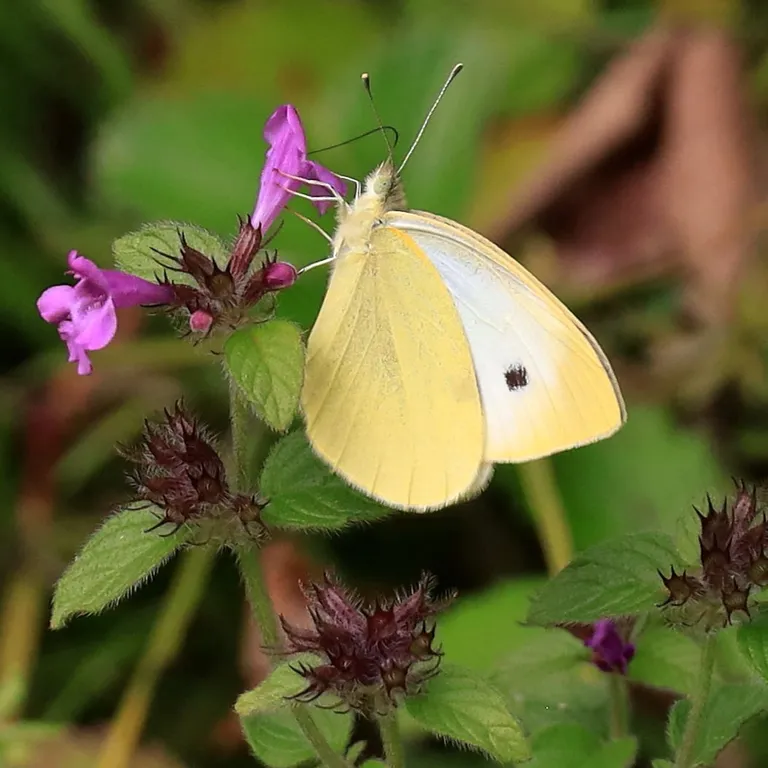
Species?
Pieris brassicae
